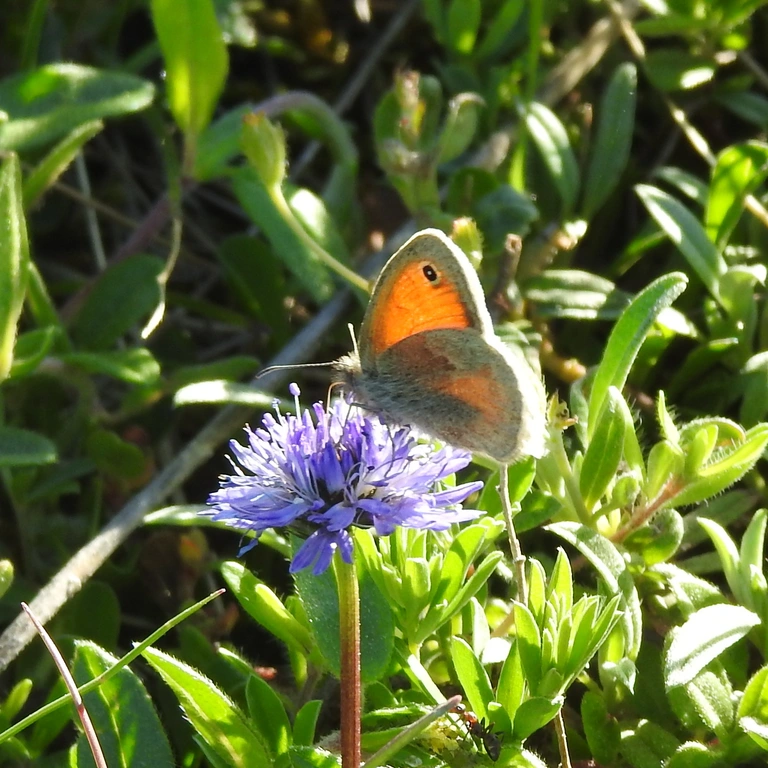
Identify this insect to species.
Coenonympha pamphilus
